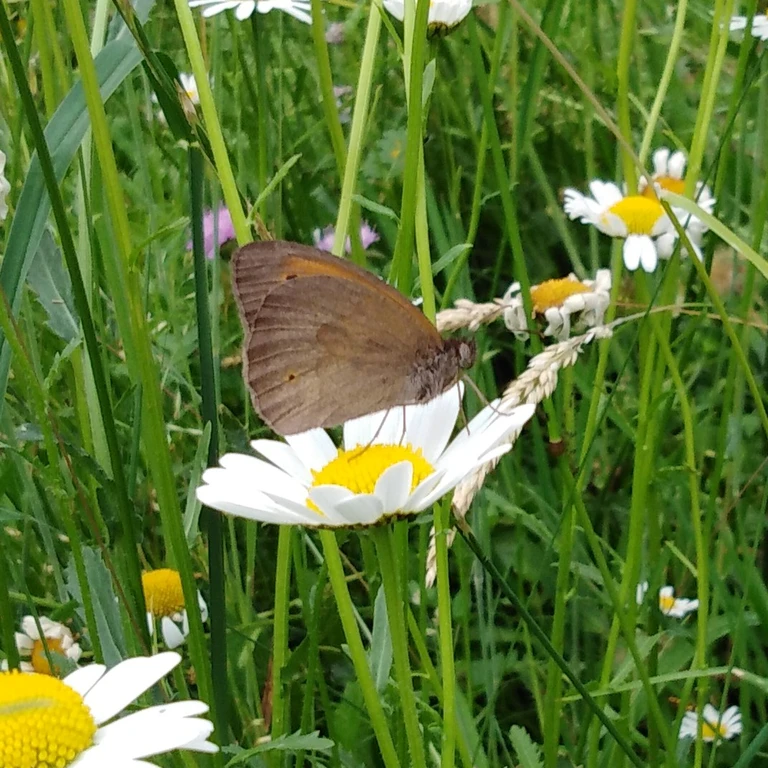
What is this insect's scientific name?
Maniola jurtina
